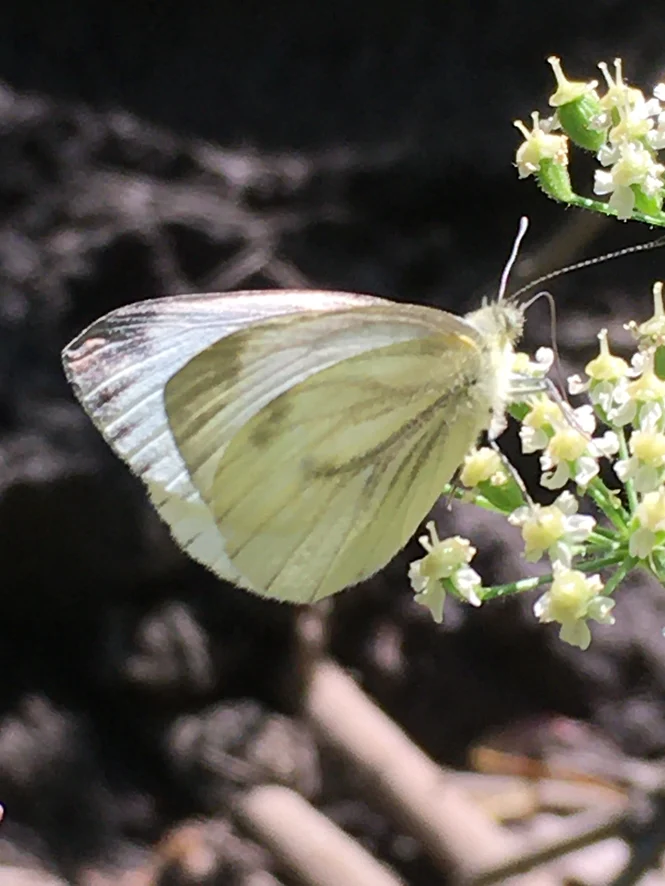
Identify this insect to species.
Pieris napi
